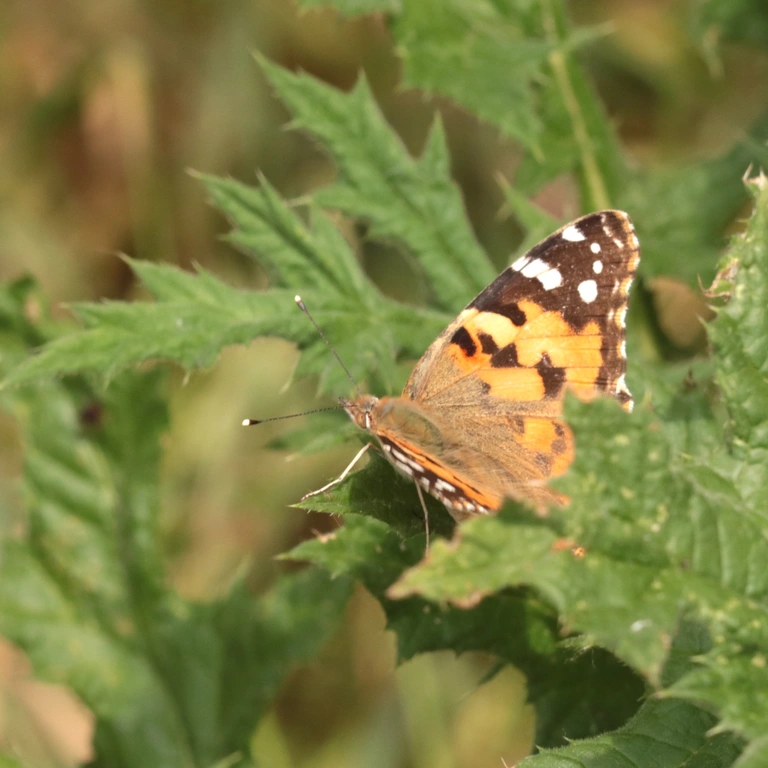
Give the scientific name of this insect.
Vanessa cardui
